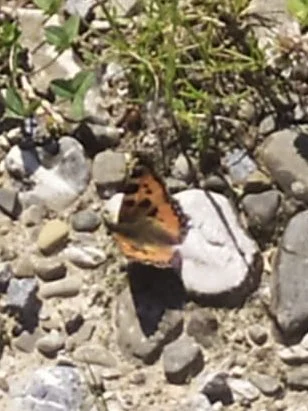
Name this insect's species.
Aglais urticae
